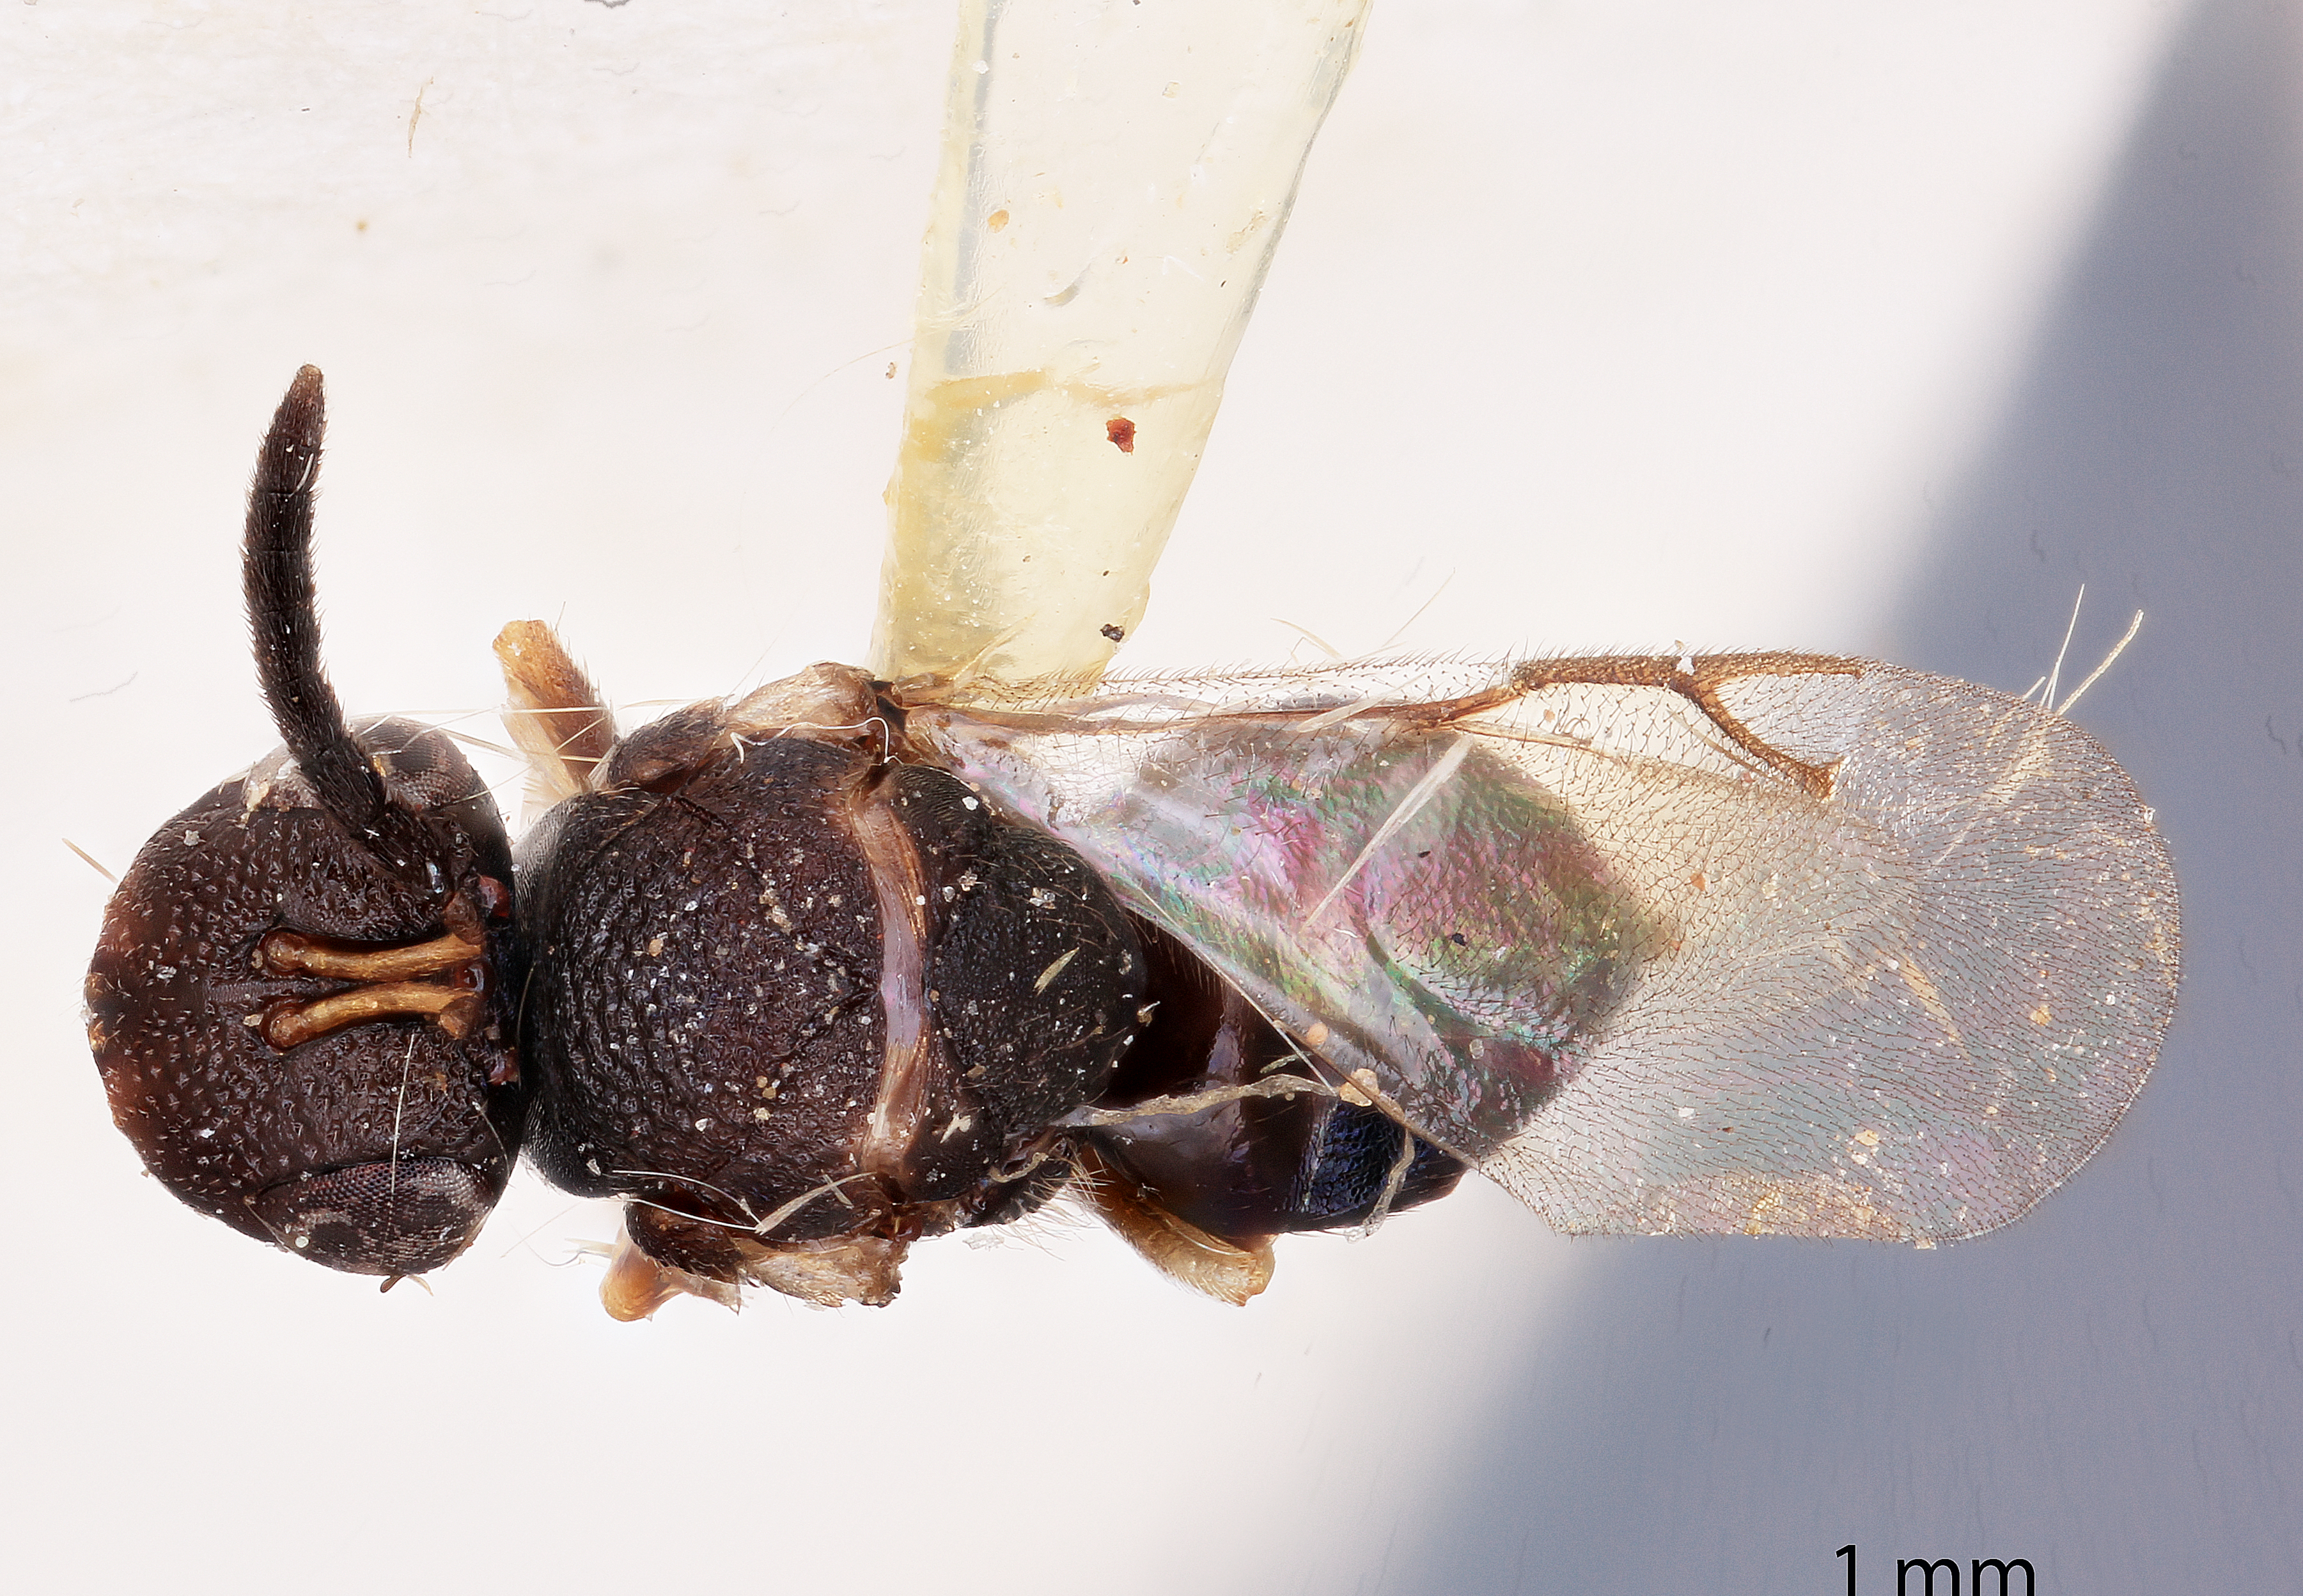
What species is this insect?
Tanaoneura smicropleura
